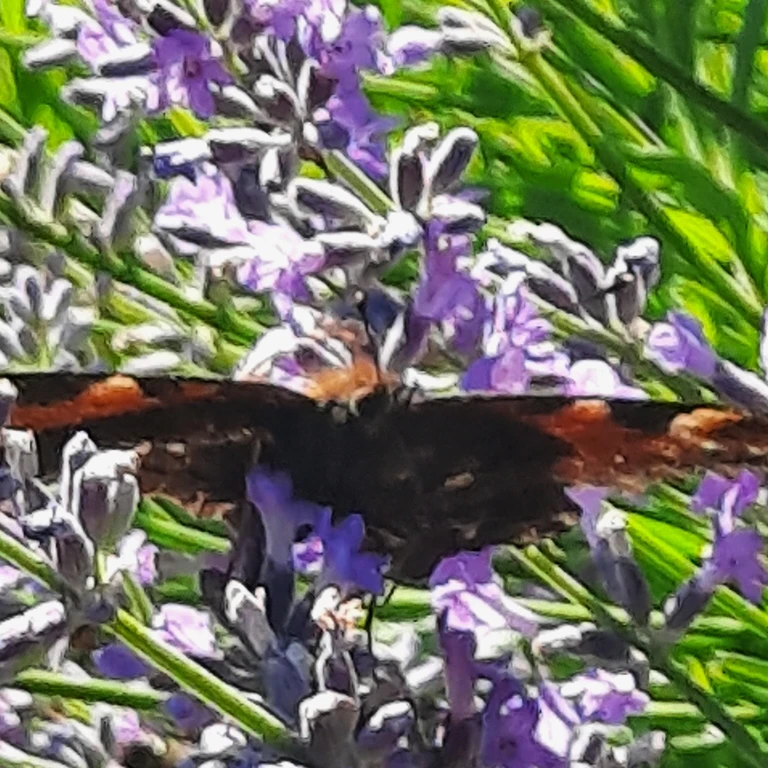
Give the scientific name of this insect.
Aglais io
